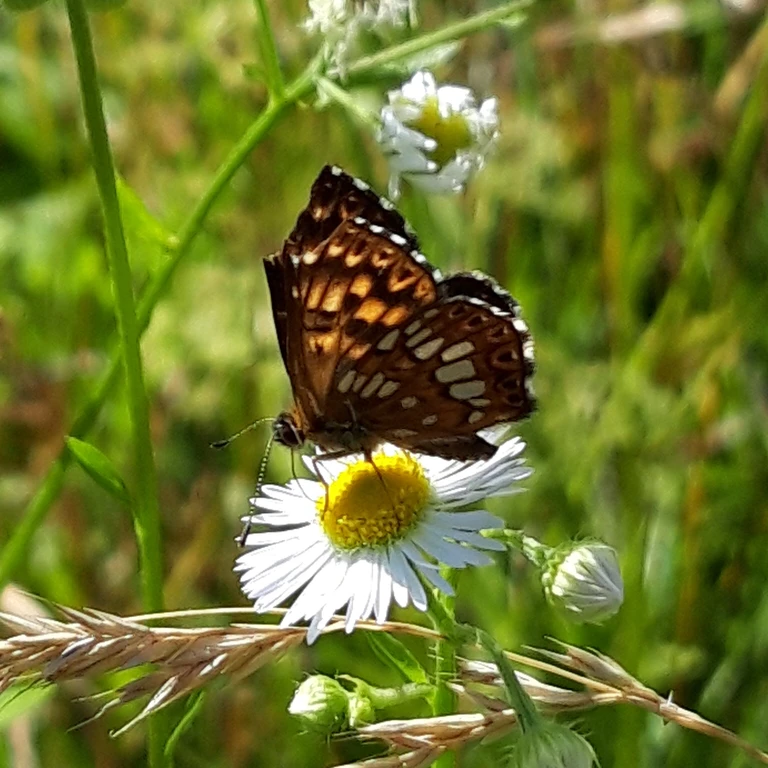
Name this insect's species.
Hamearis lucina
